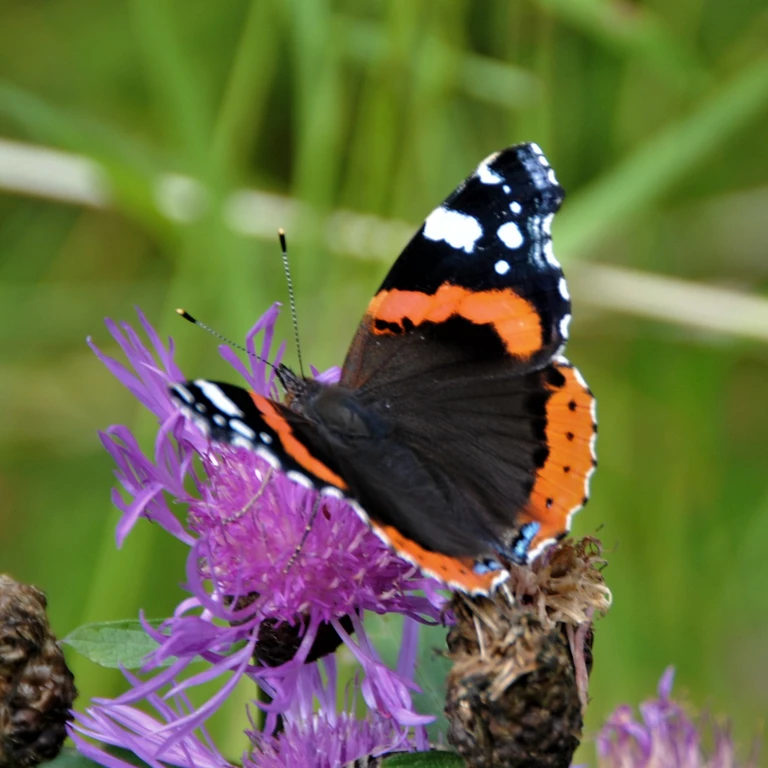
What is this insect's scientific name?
Vanessa atalanta
